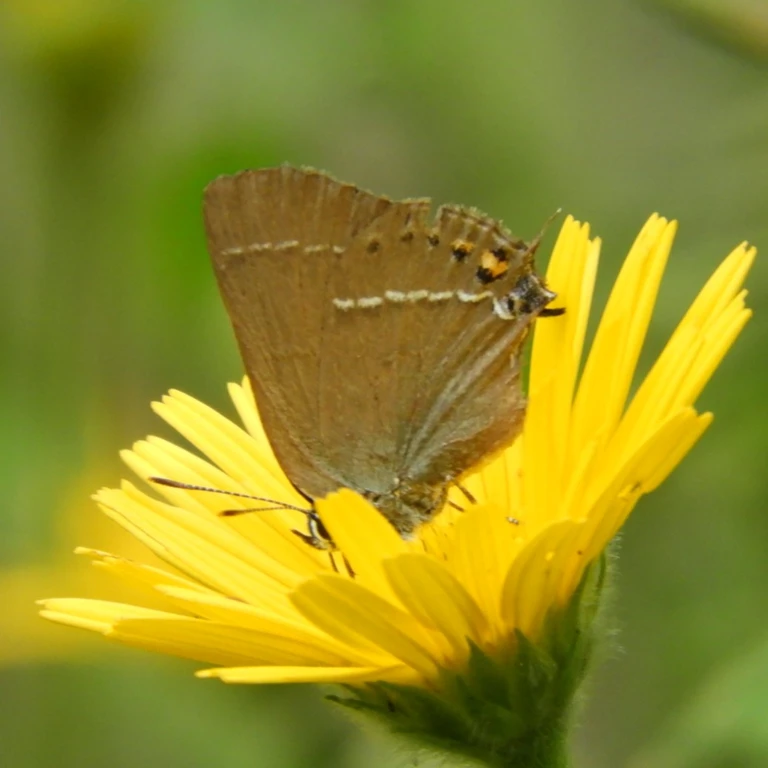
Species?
Satyrium spini (also Tuttiola spini)
